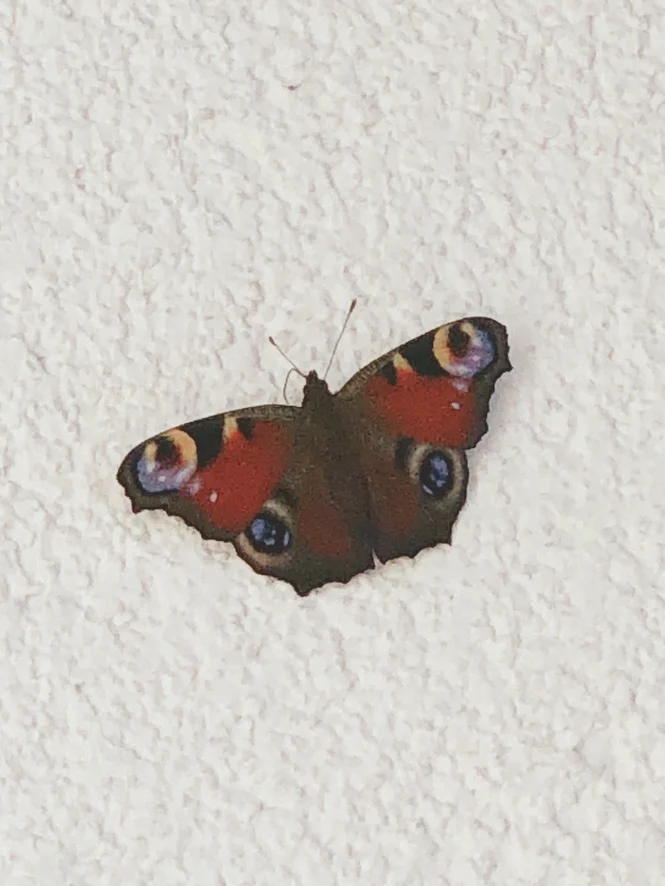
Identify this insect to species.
Aglais io
